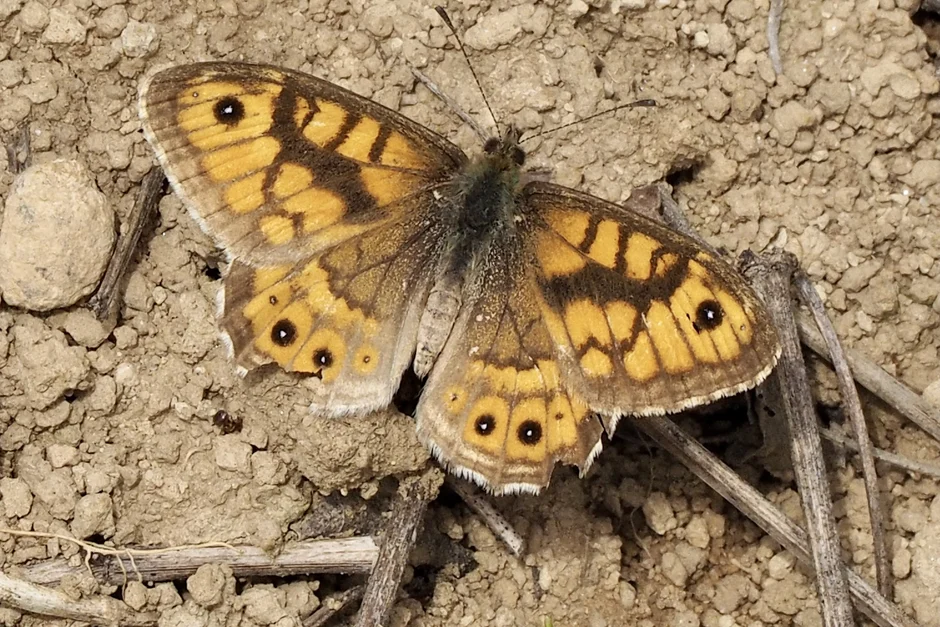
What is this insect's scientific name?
Lasiommata megera (also Pararge megera)
